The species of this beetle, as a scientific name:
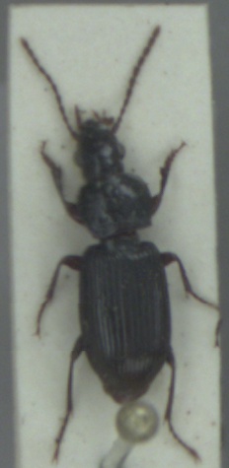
Pterostichus minor
